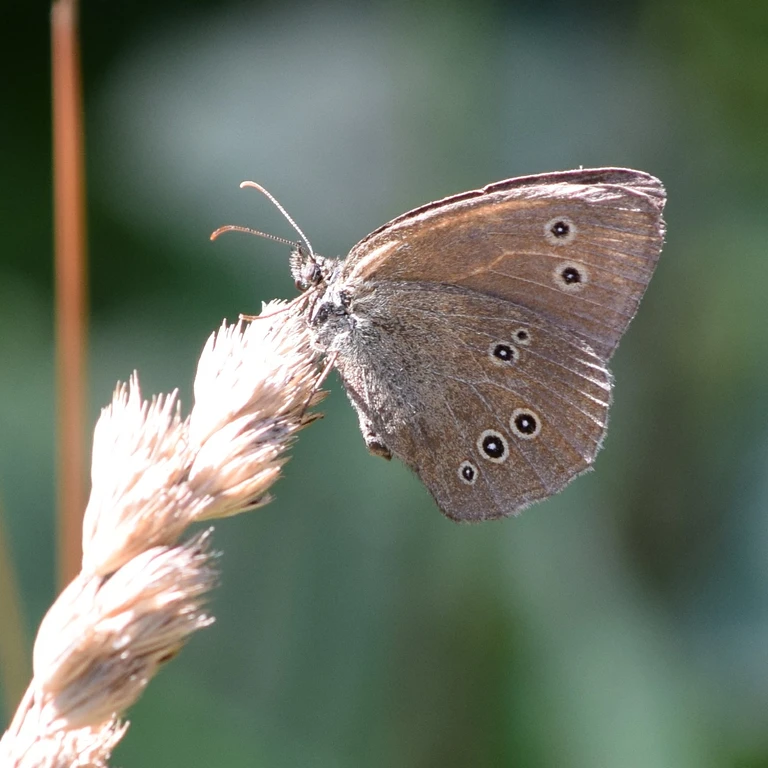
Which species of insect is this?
Aphantopus hyperantus
